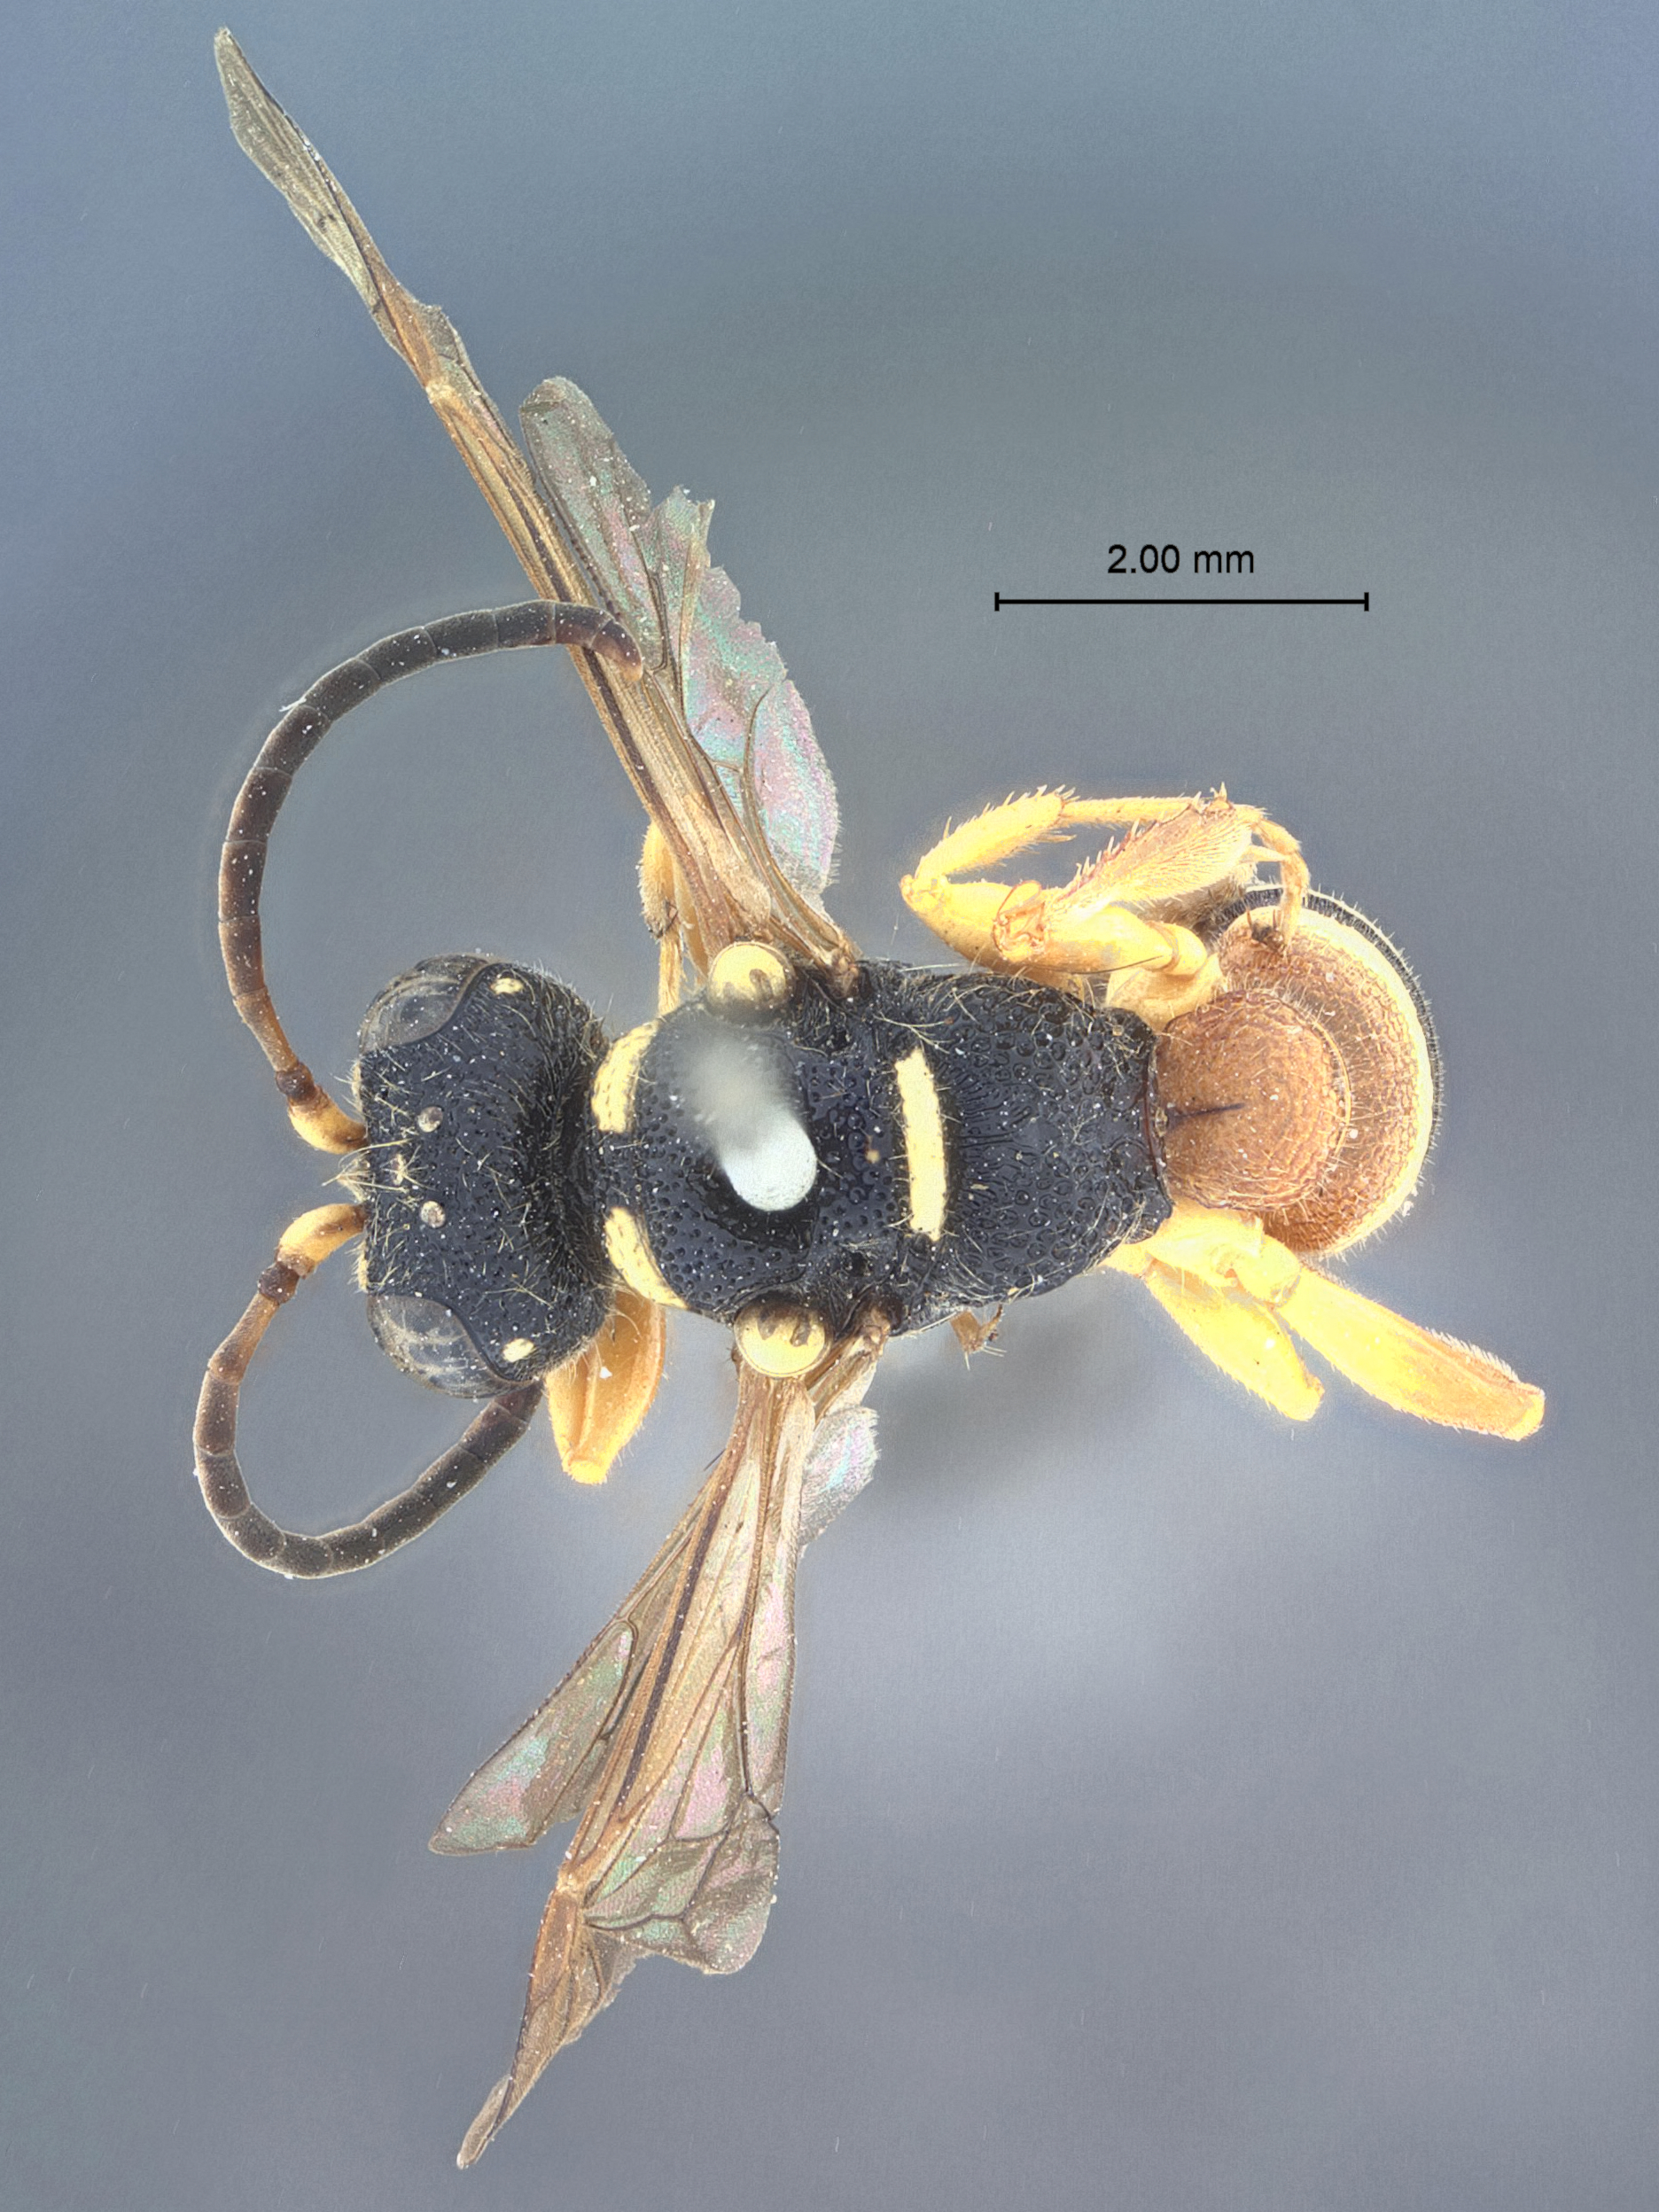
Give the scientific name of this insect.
Cerceris gegan
